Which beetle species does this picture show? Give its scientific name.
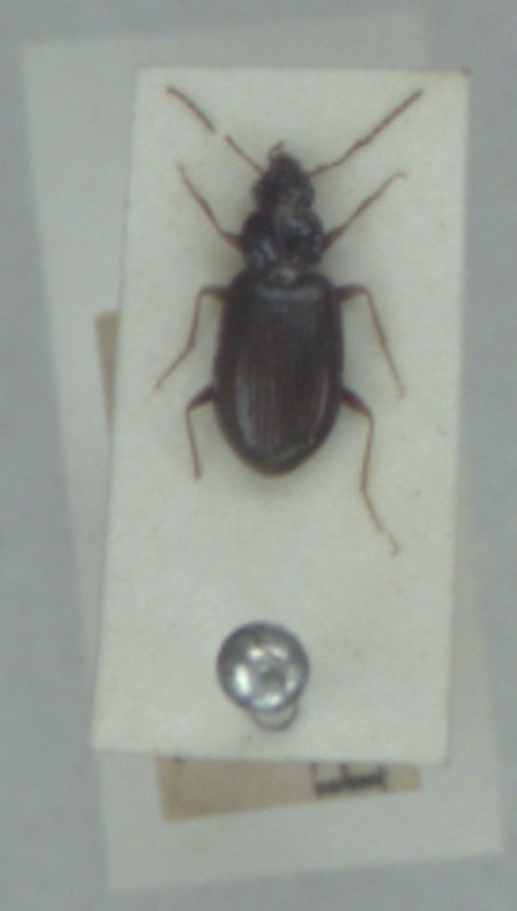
Ocys quinquestriatus
